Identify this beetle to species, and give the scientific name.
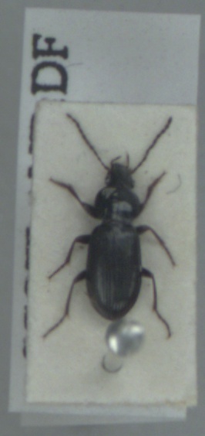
Pterostichus diligens
